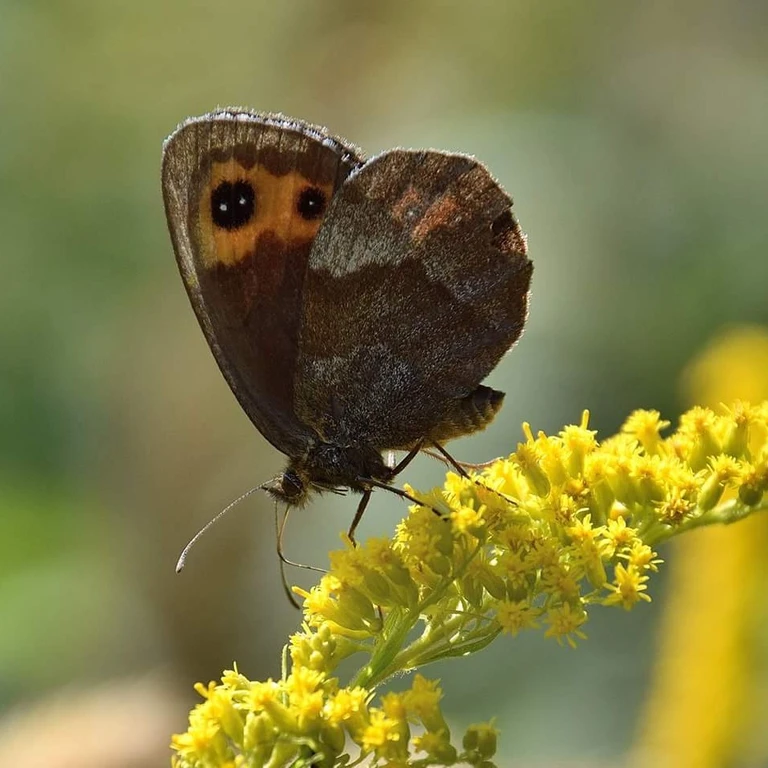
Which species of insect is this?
Erebia aethiops
